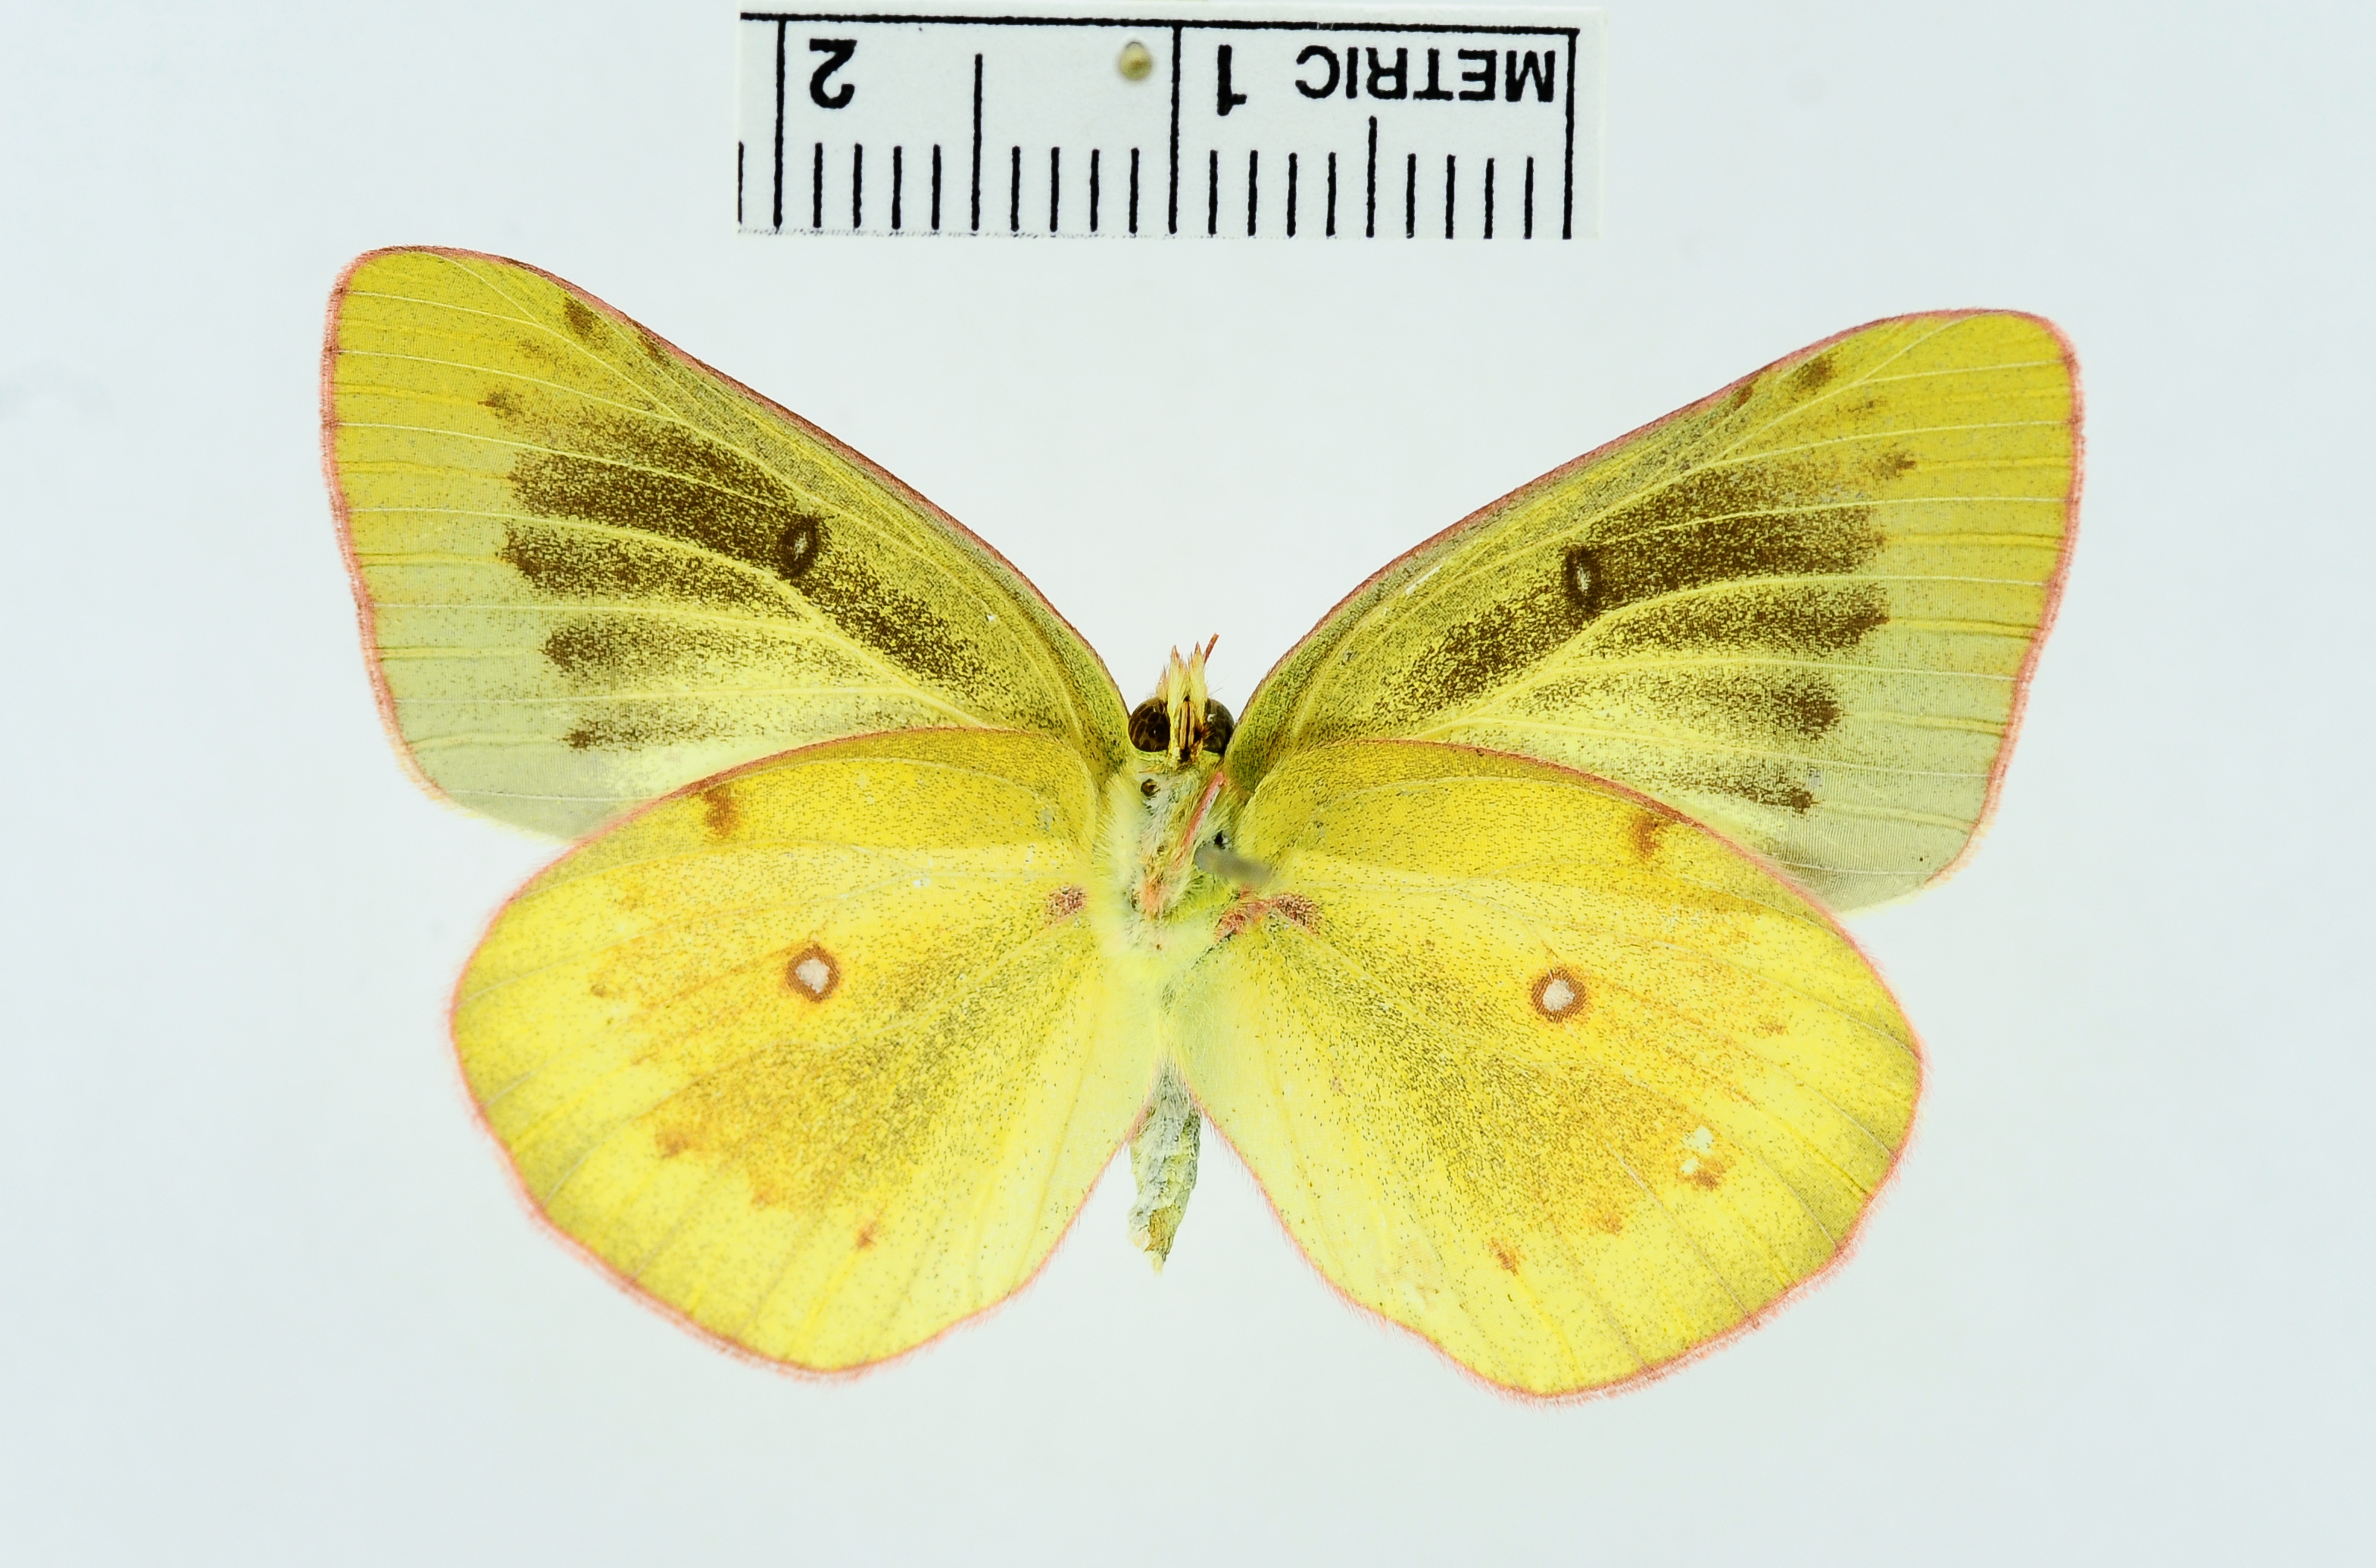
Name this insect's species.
Colias philodice
